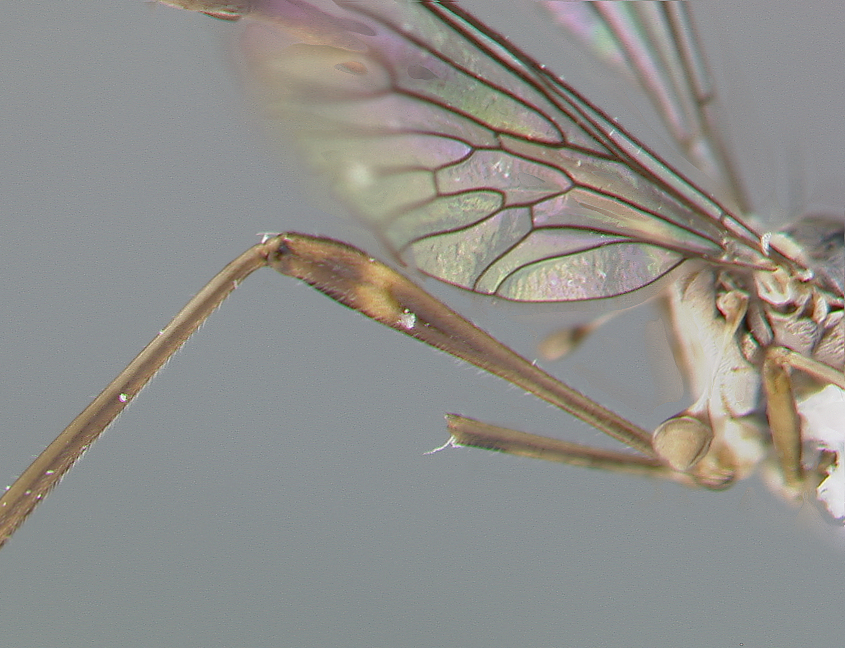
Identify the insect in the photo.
Leptogaster lineatus
